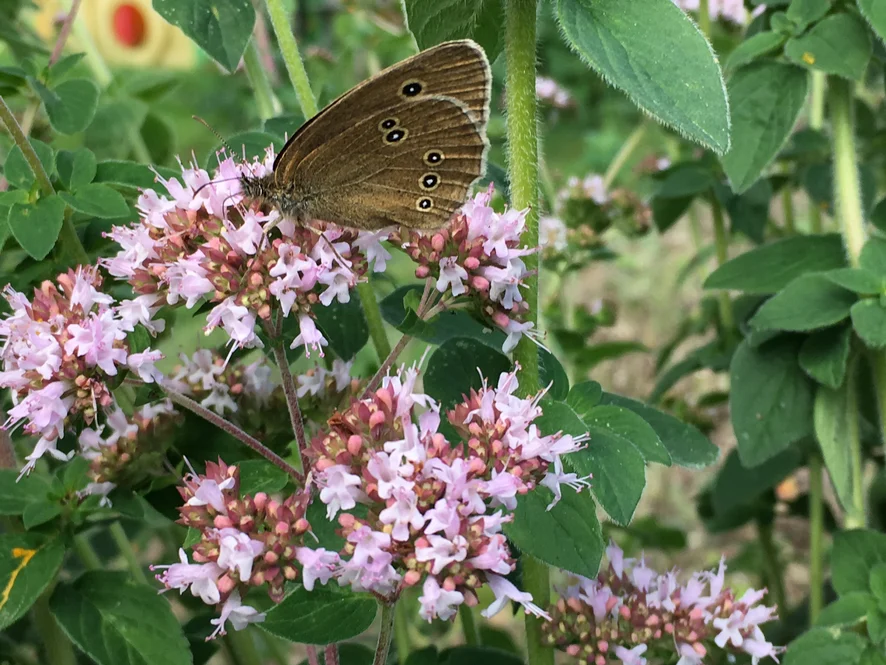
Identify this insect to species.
Aphantopus hyperantus
